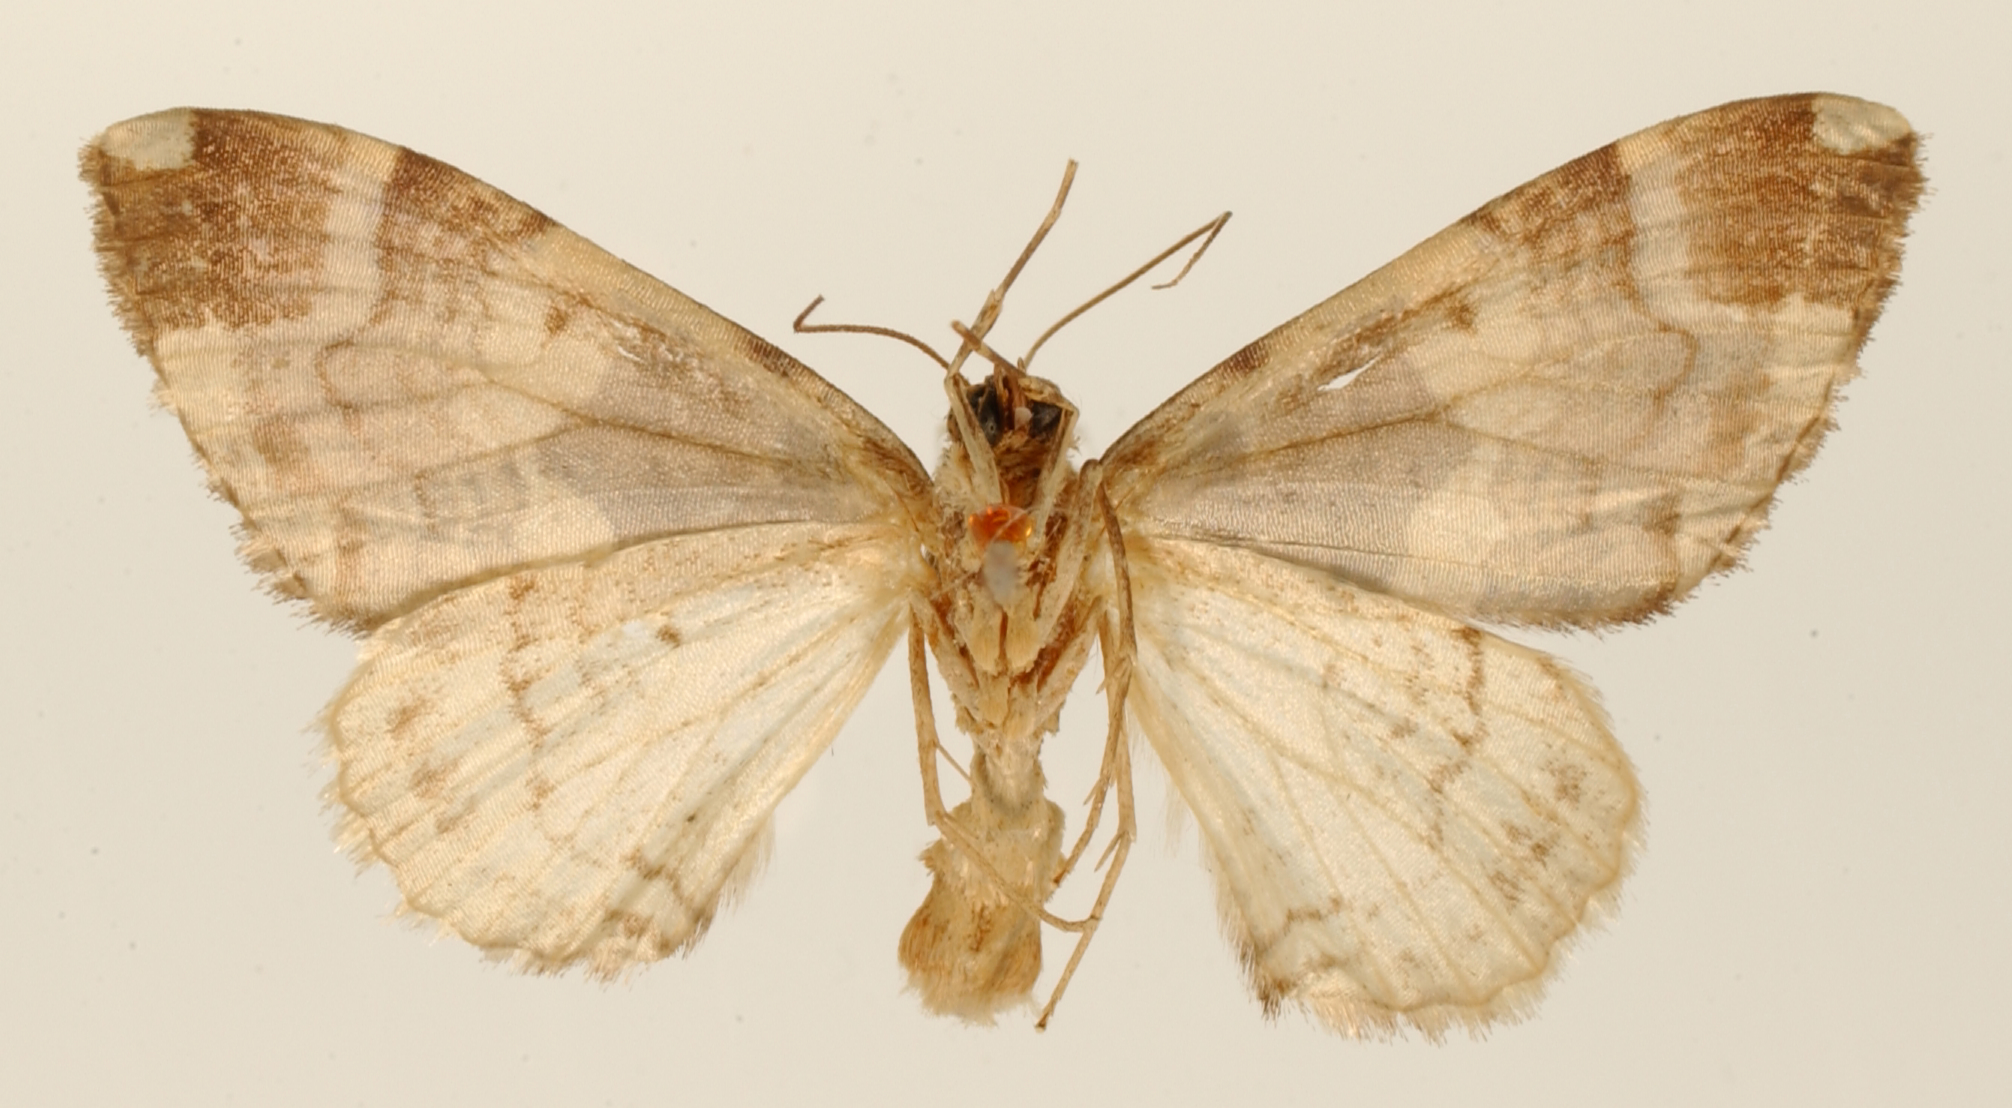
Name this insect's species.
Anapalta ruficorpus
